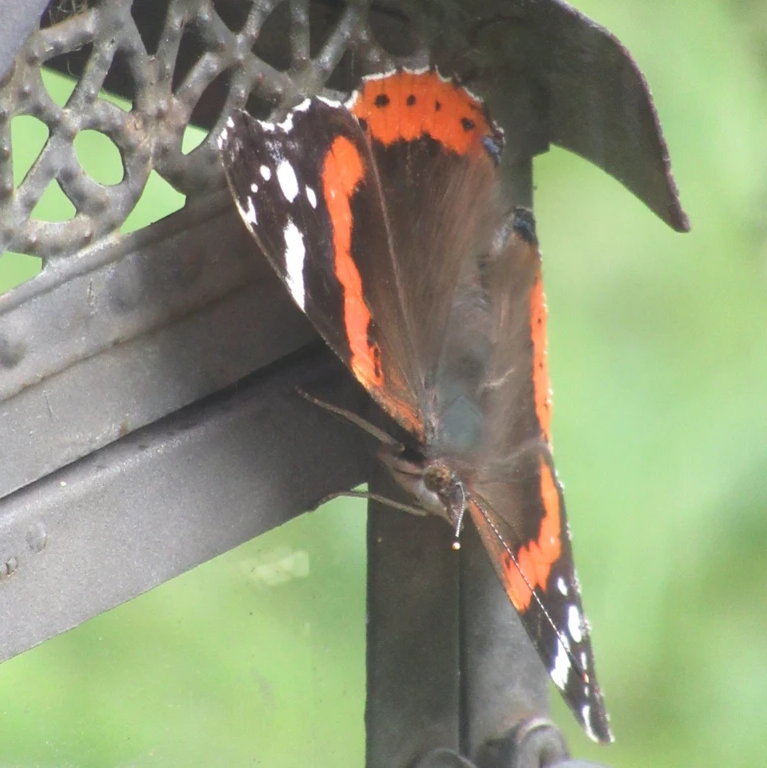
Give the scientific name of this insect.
Vanessa atalanta
